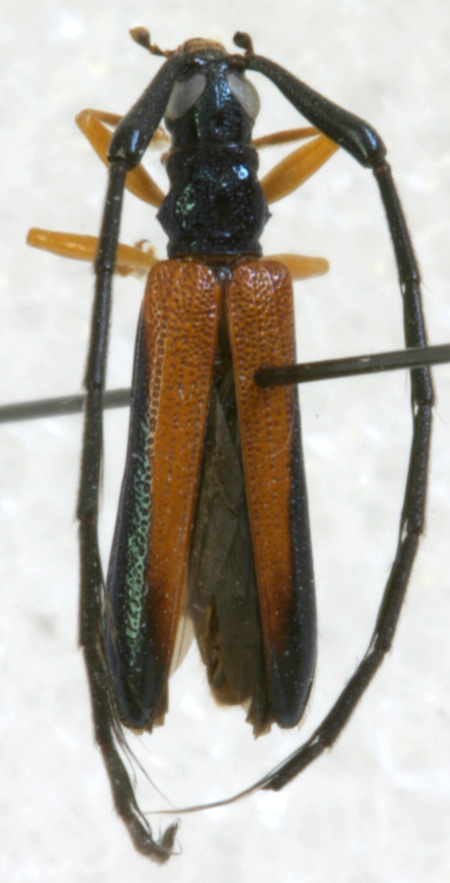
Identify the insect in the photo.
Abauba napoensis
